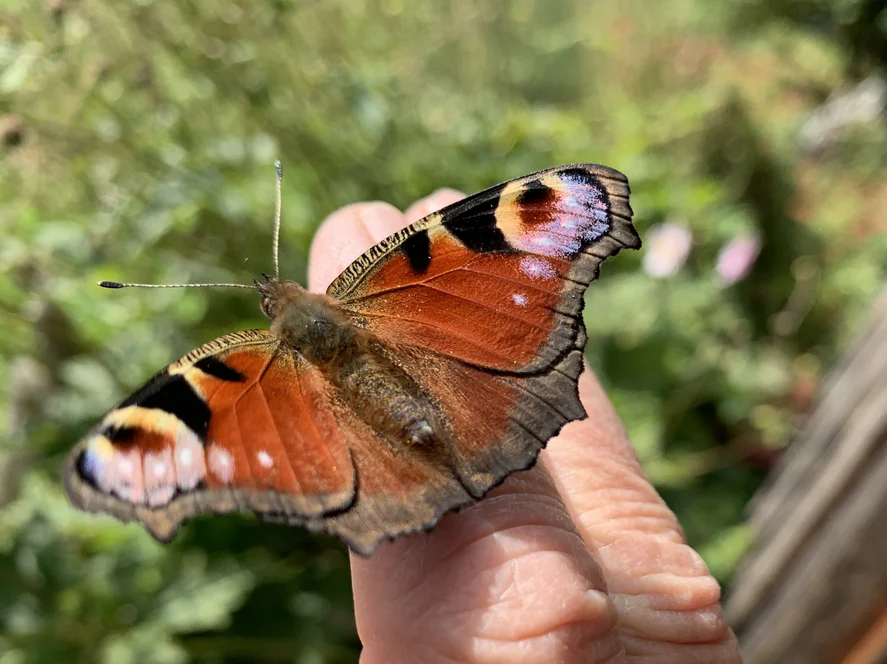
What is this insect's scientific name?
Aglais io
